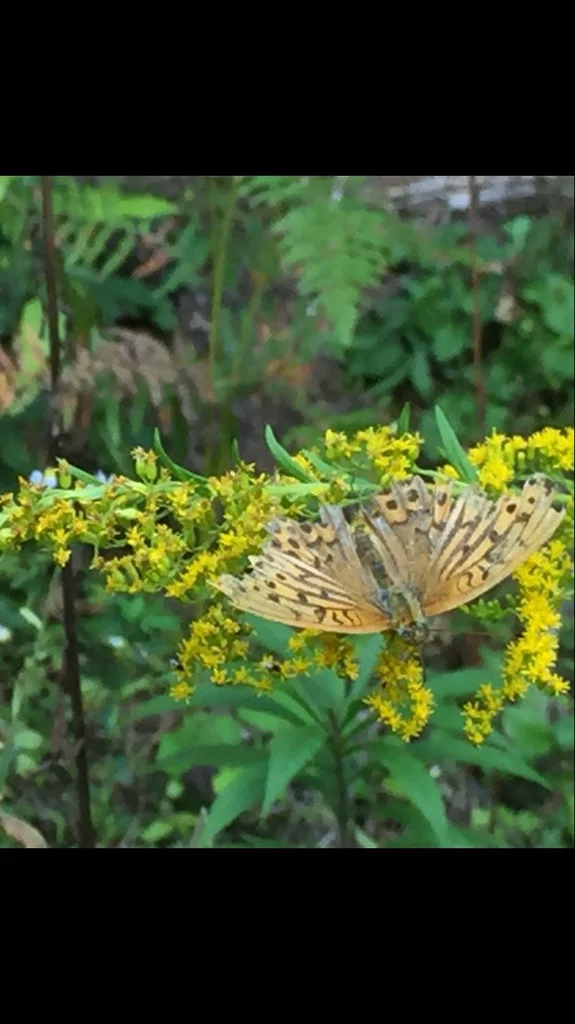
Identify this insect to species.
Argynnis paphia
